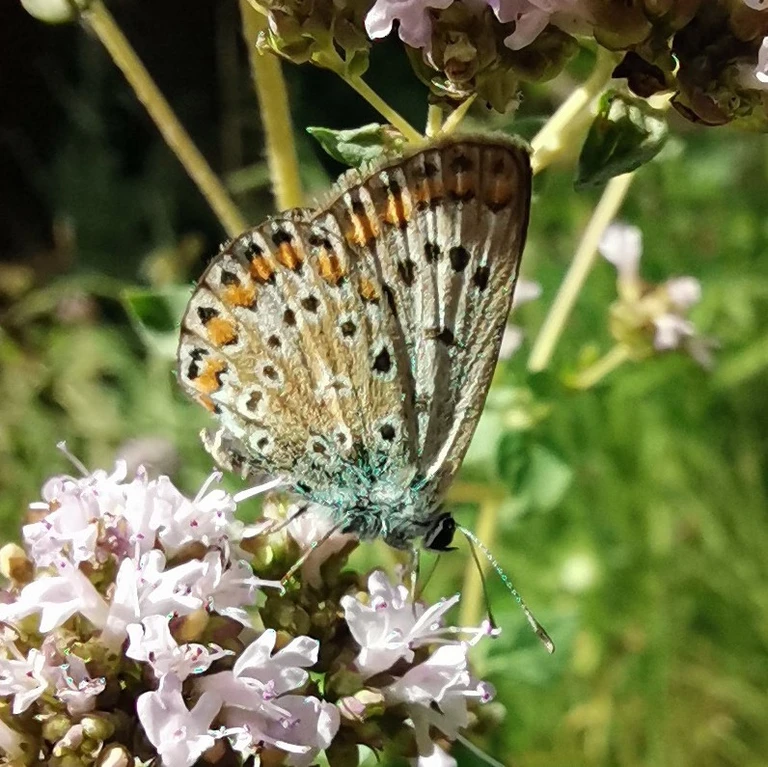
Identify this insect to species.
Polyommatus icarus
